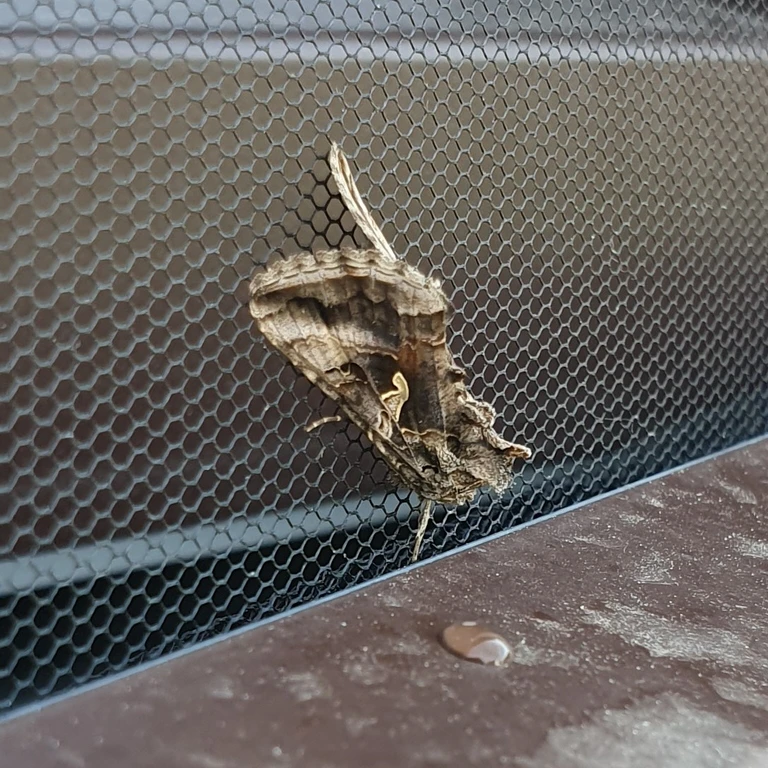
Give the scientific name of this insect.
Autographa gamma
